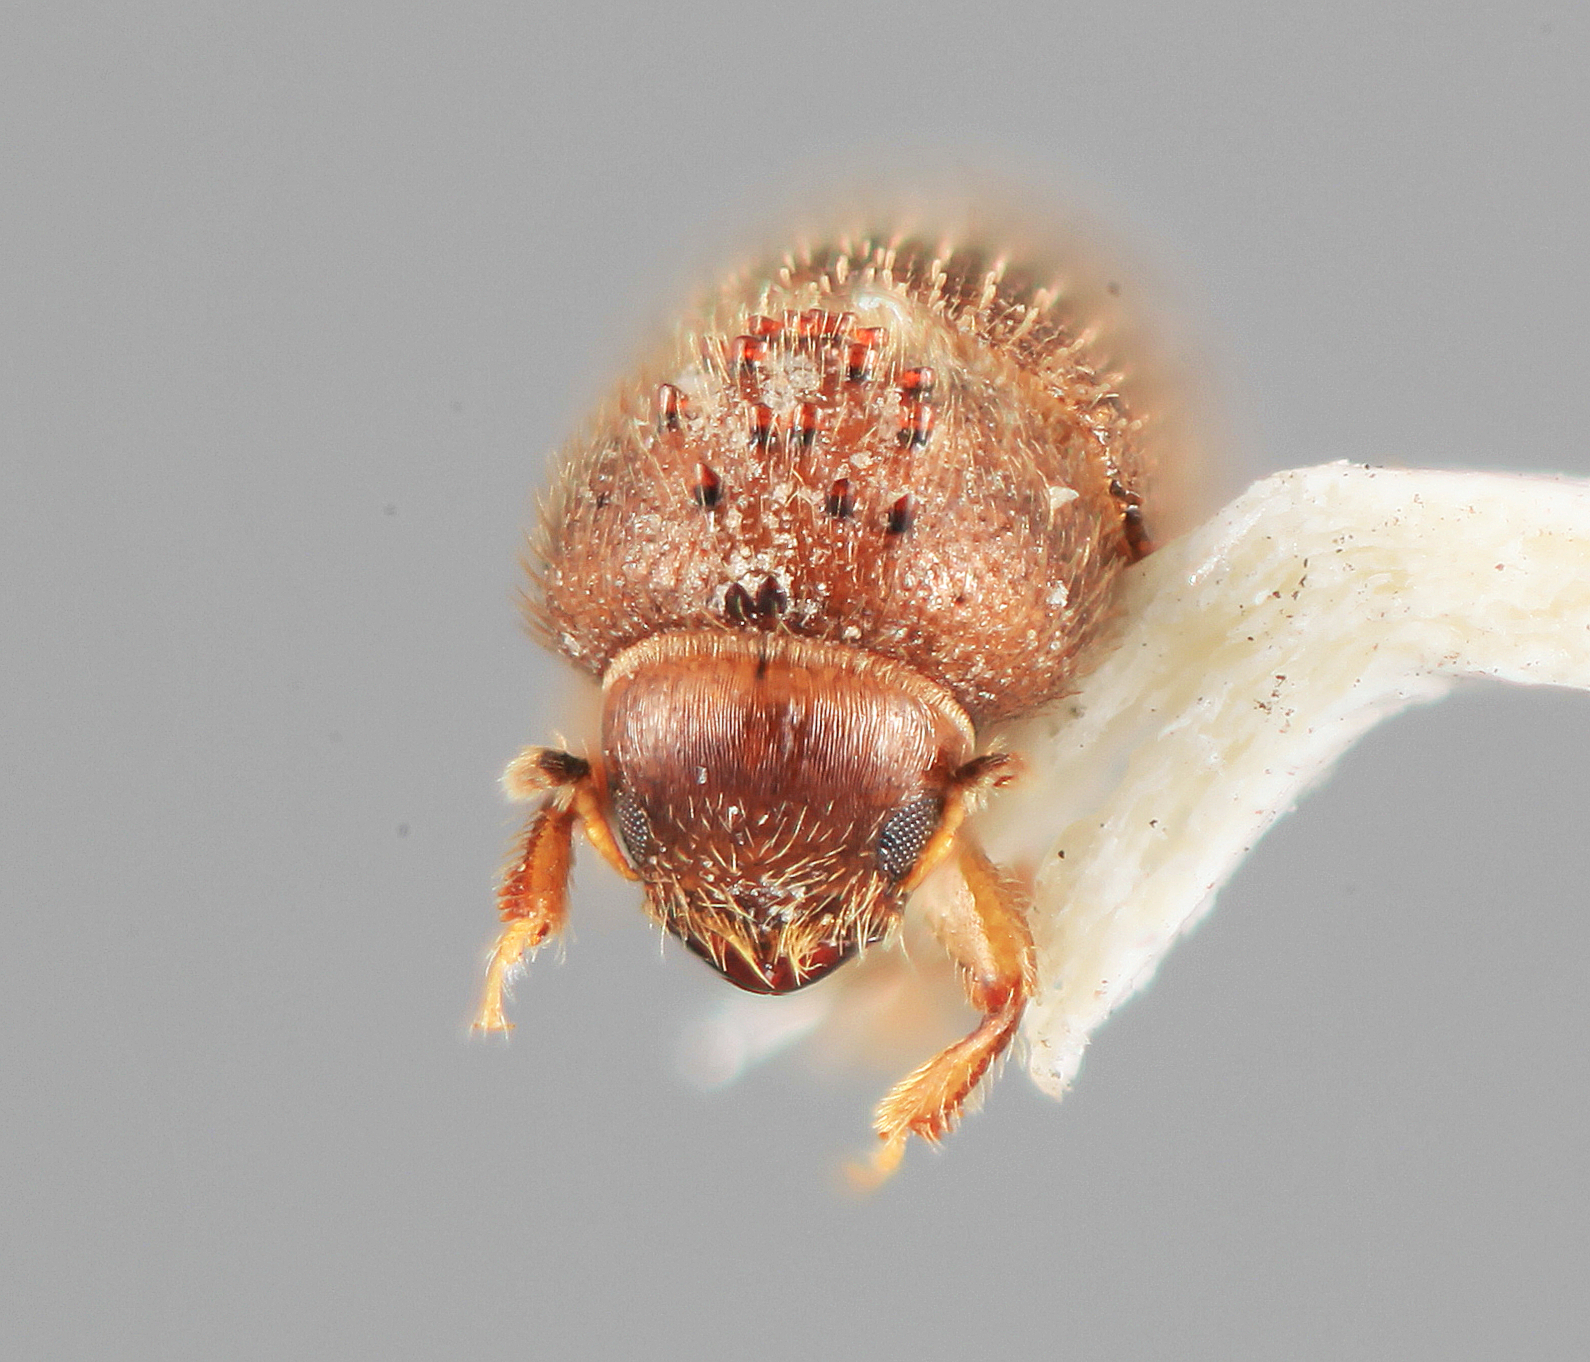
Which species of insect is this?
Hypothenemus indigens
